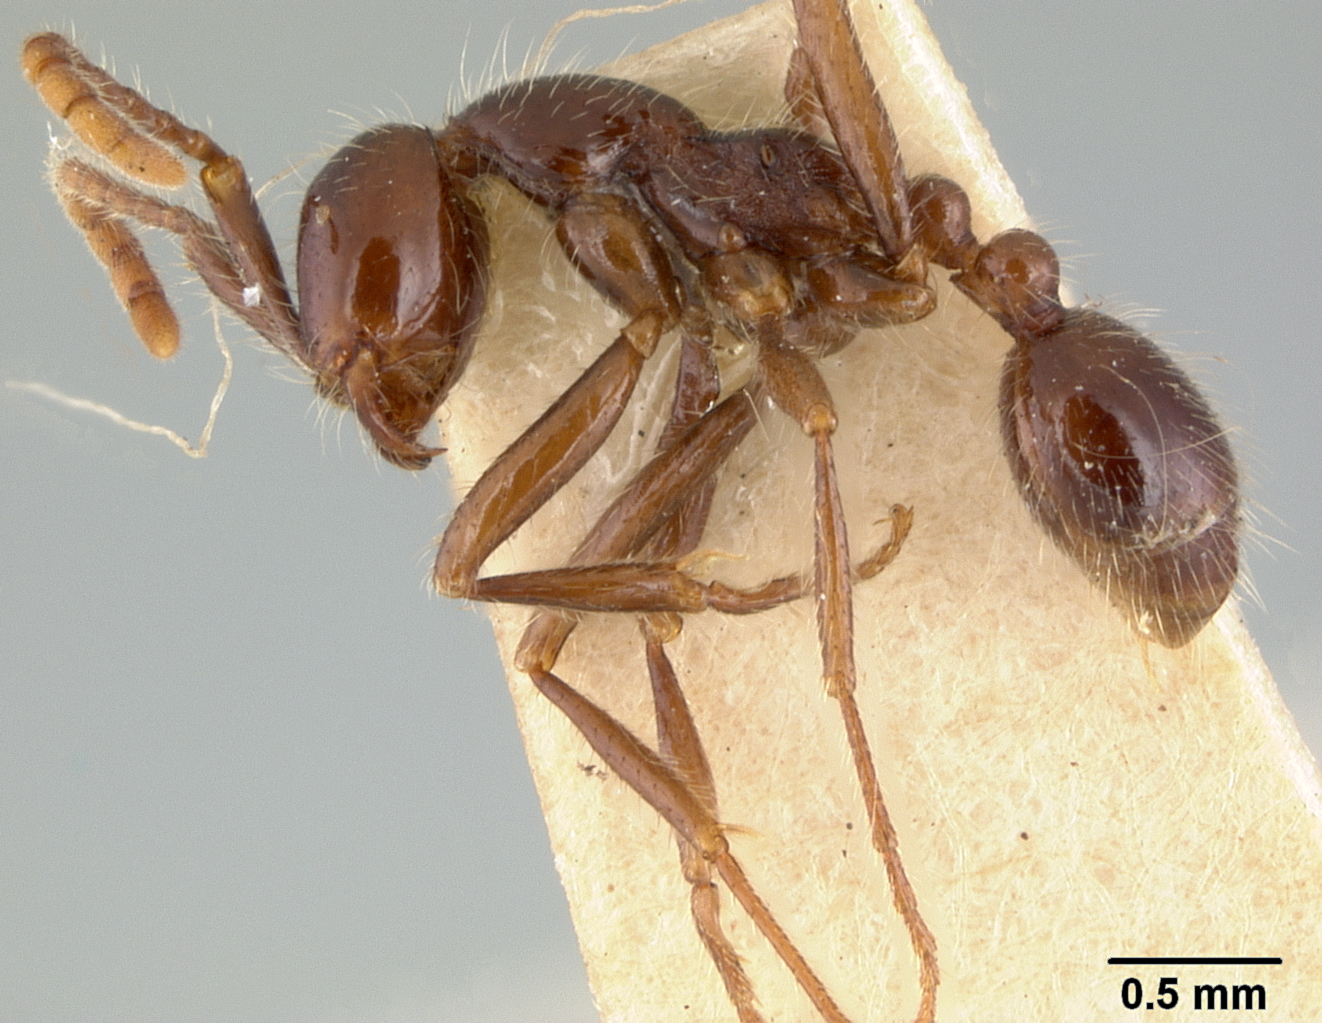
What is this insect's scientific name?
Eciton pilosum
